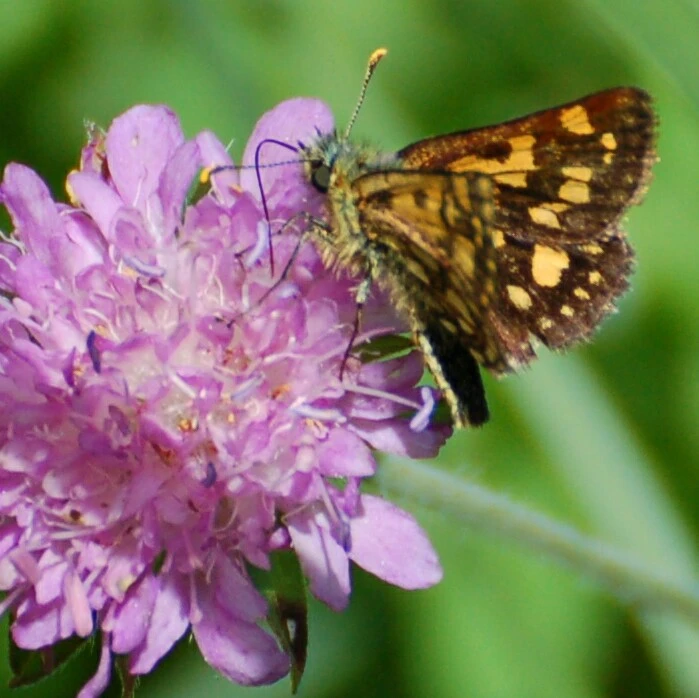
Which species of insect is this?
Carterocephalus palaemon
